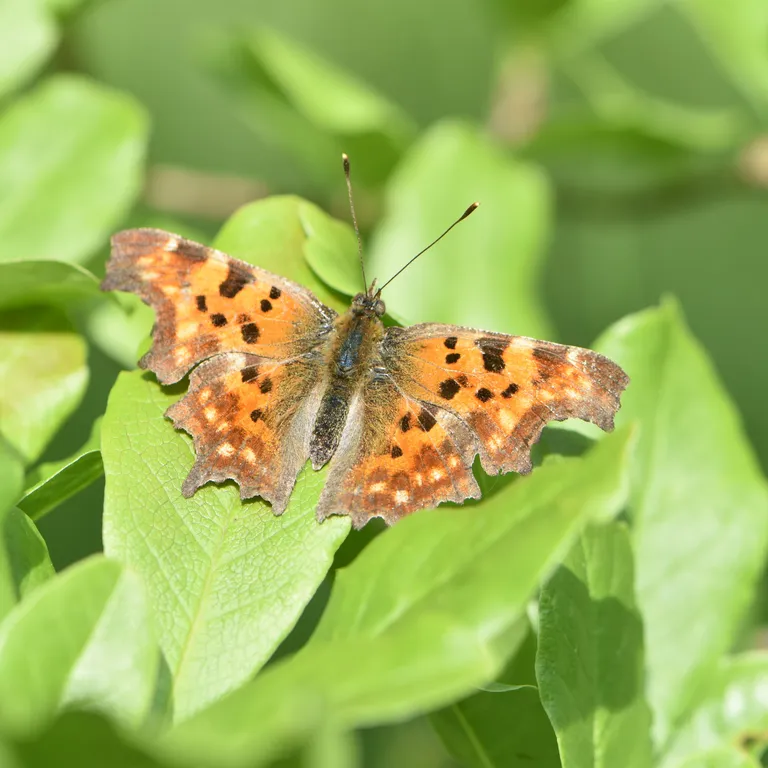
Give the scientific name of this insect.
Polygonia c-album
